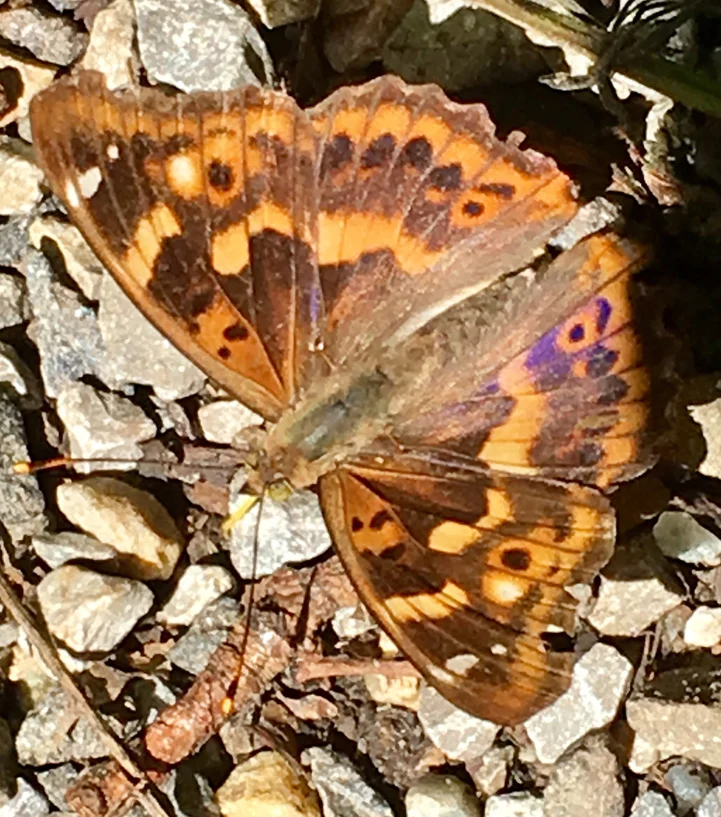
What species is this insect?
Apatura ilia
